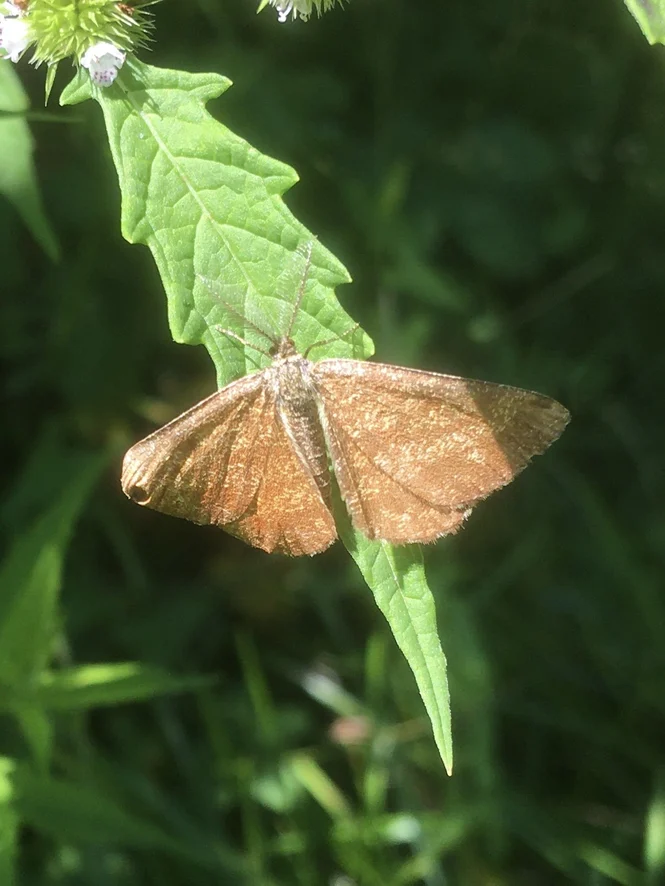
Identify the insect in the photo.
Ematurga atomaria
